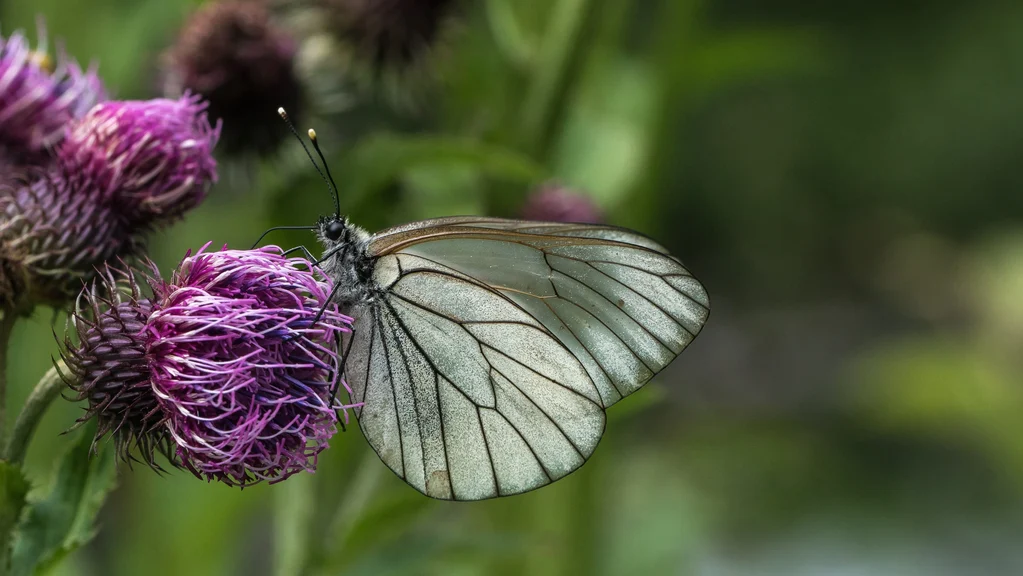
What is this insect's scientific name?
Aporia crataegi
